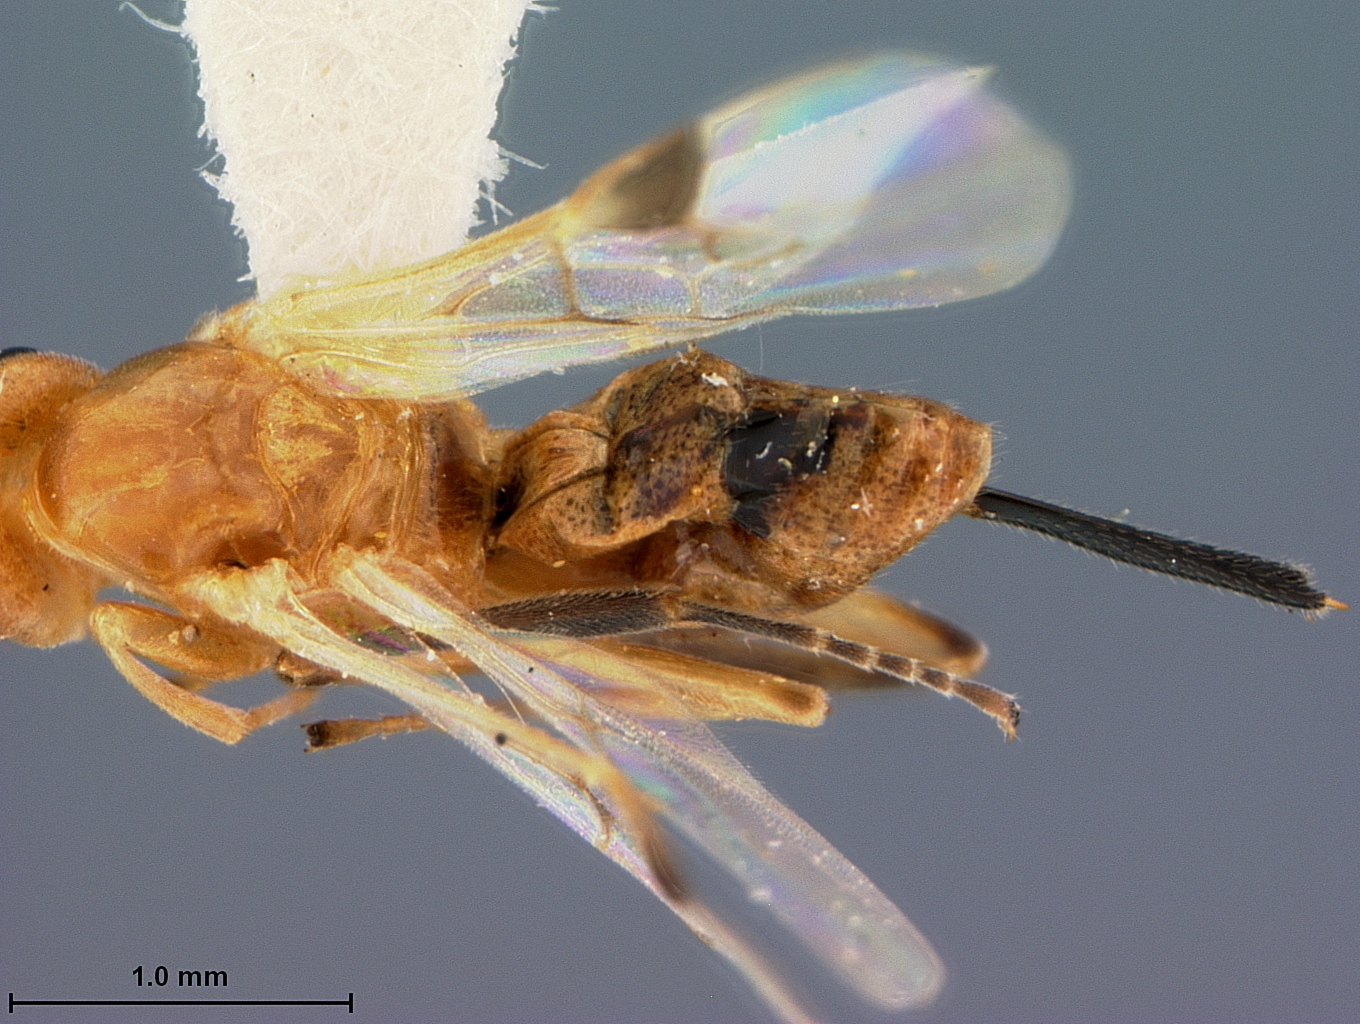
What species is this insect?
Pelicope yuccamica
